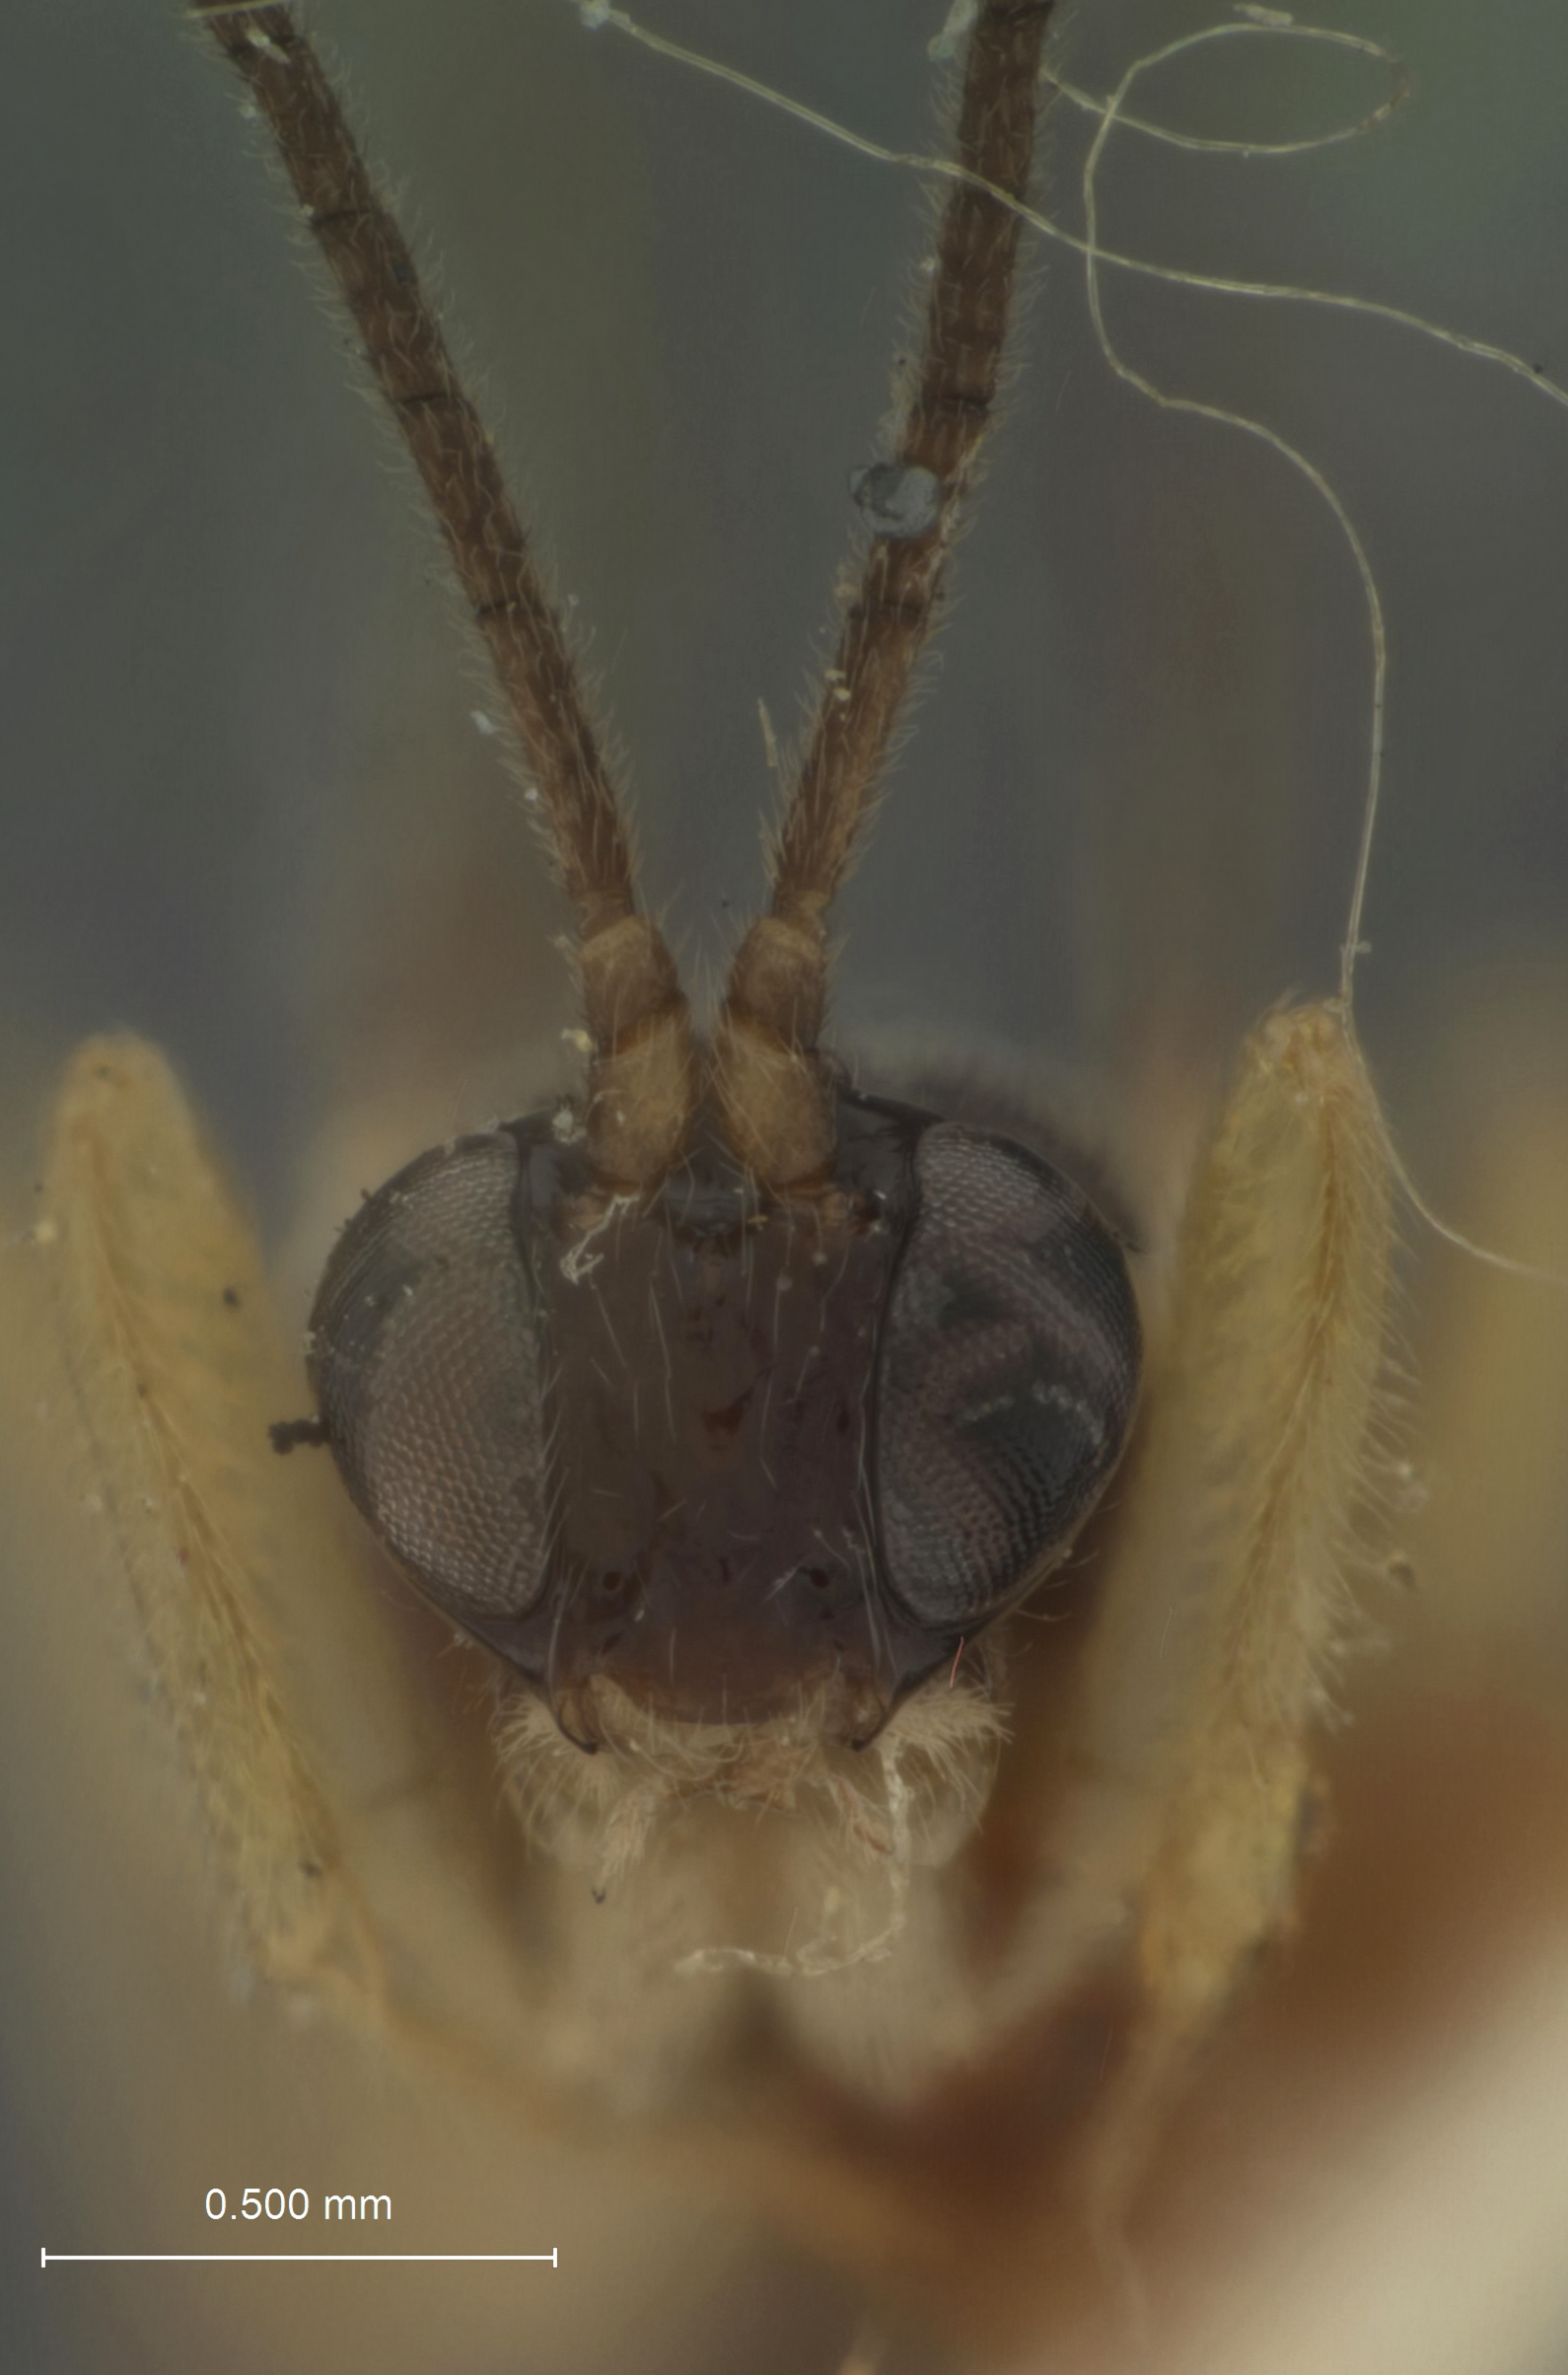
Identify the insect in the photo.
Polysphincta ceylonica
